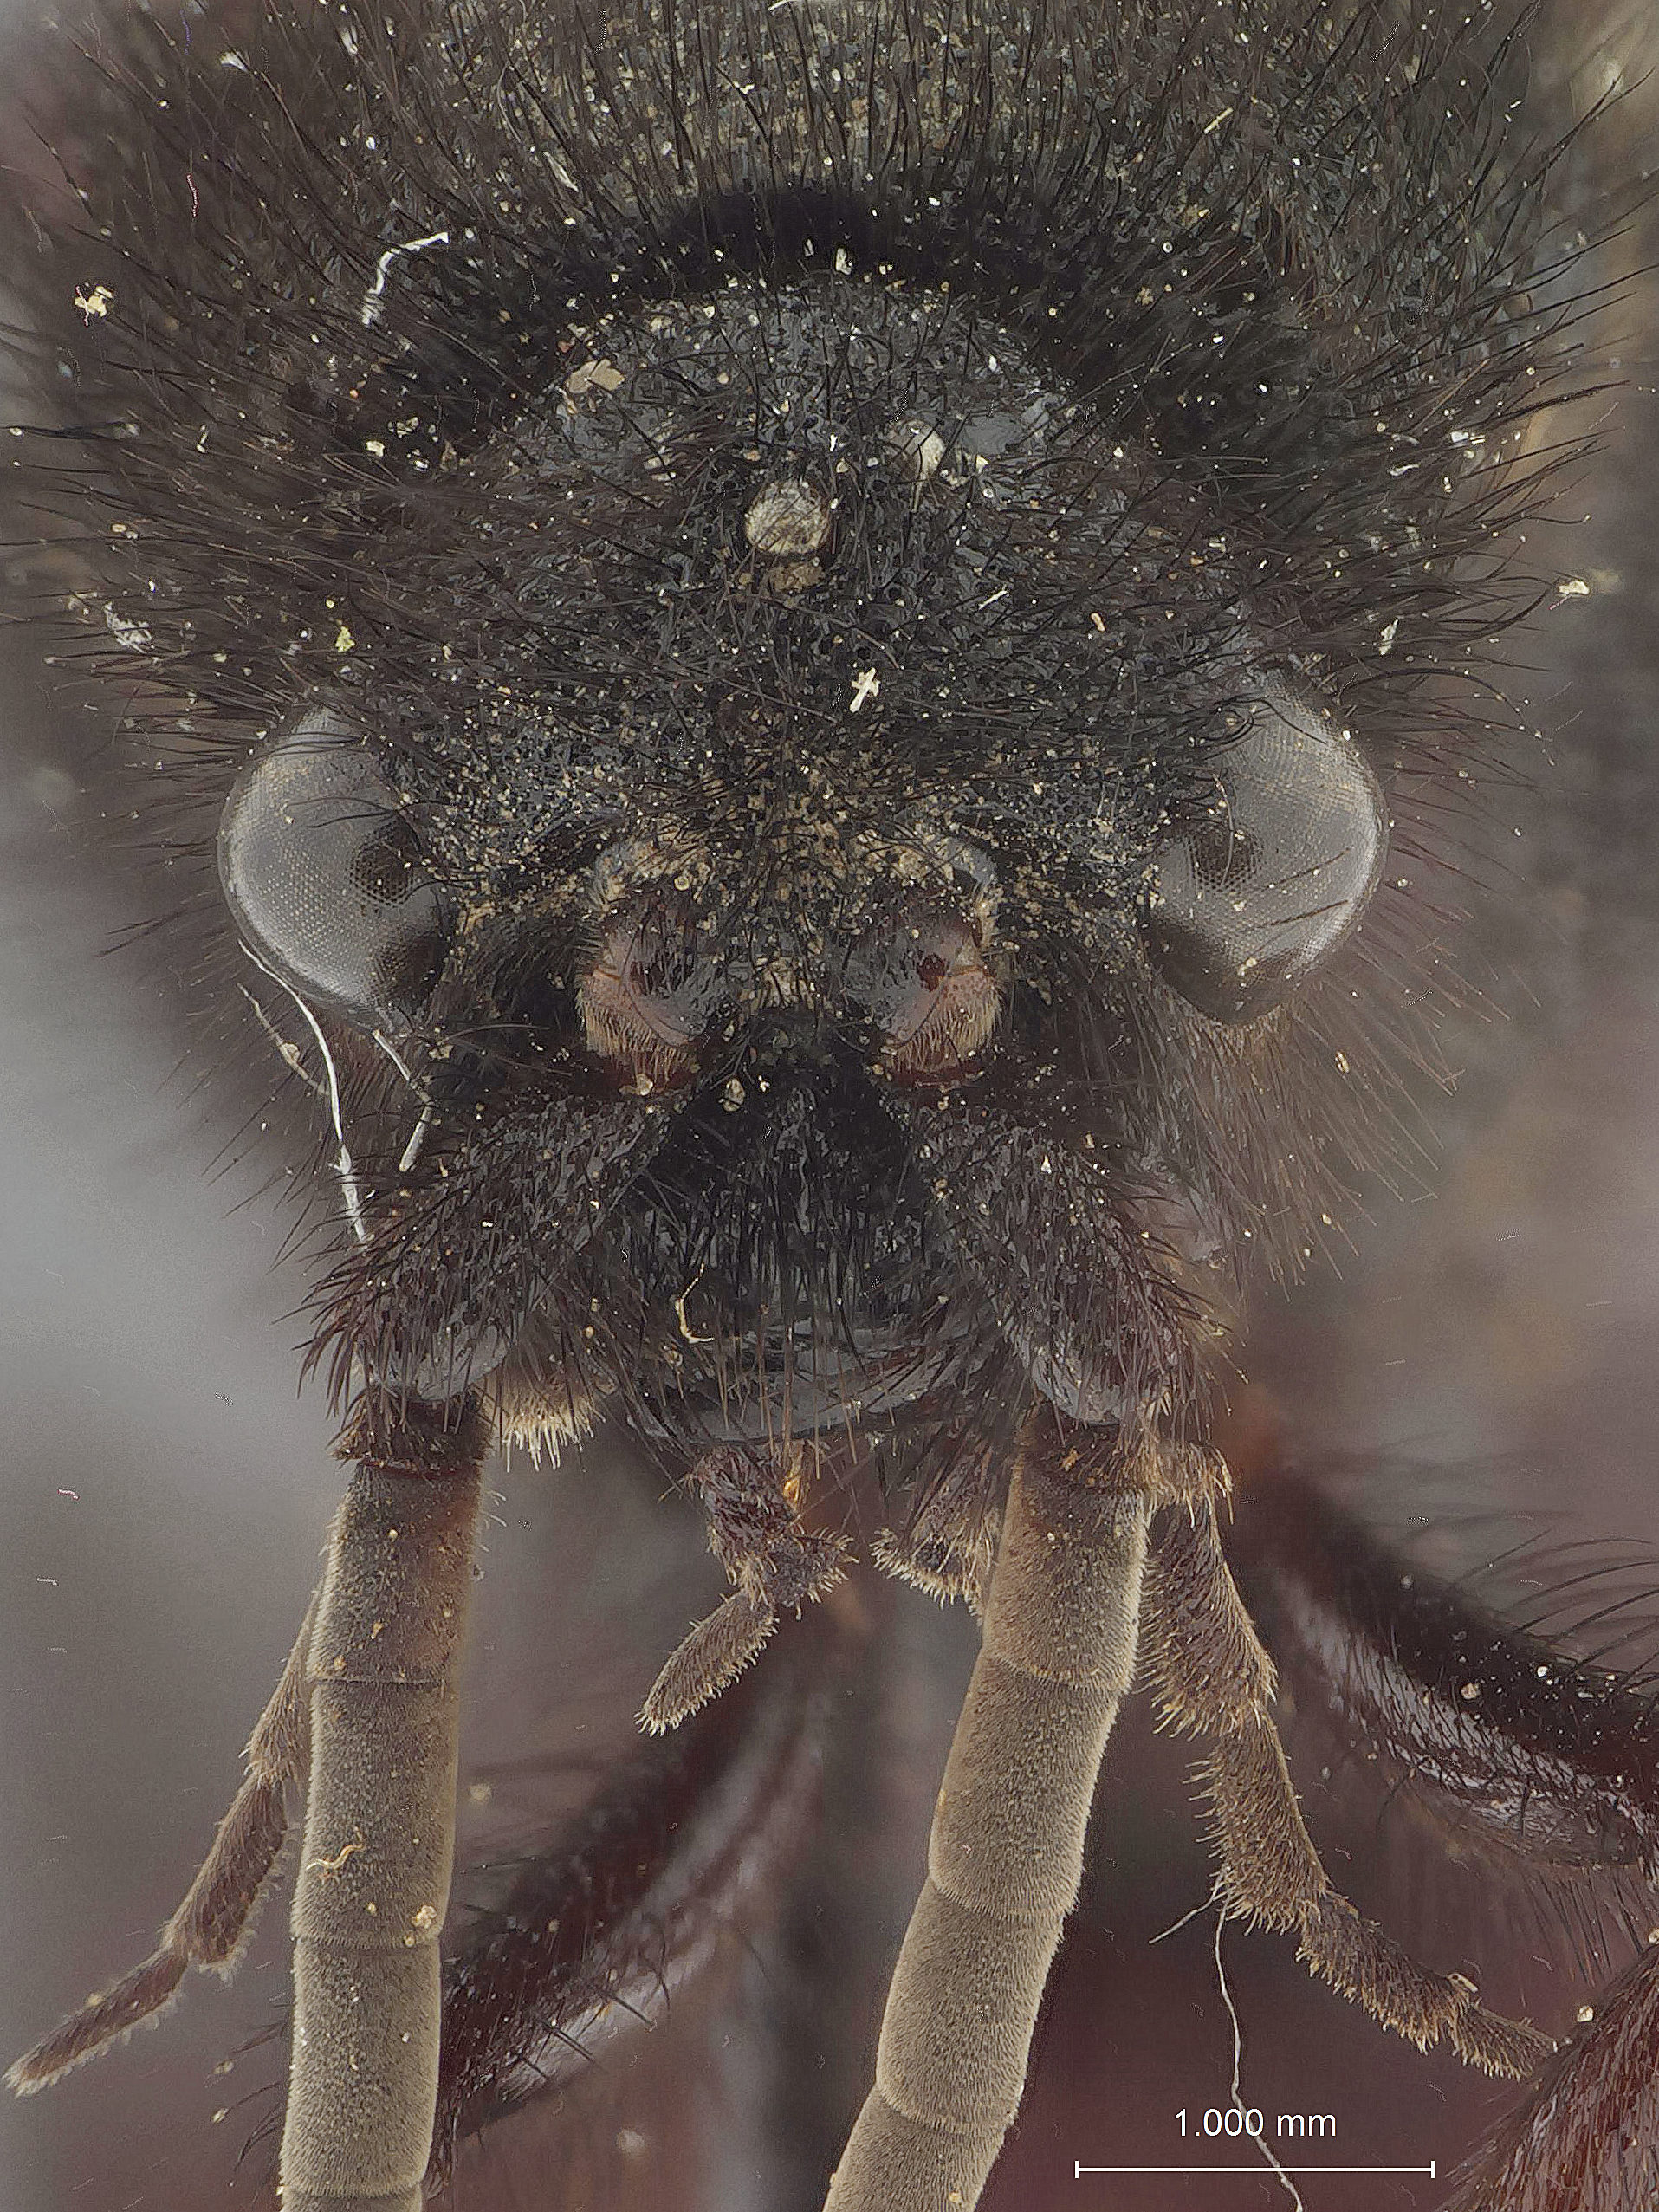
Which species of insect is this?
Dasymutilla praegrandis
